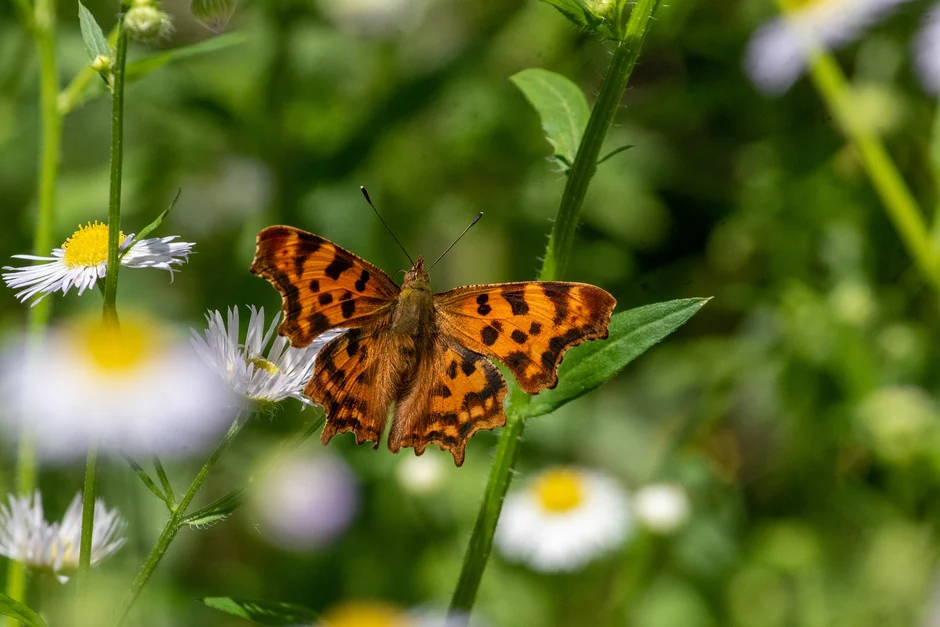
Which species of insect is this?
Polygonia c-album
